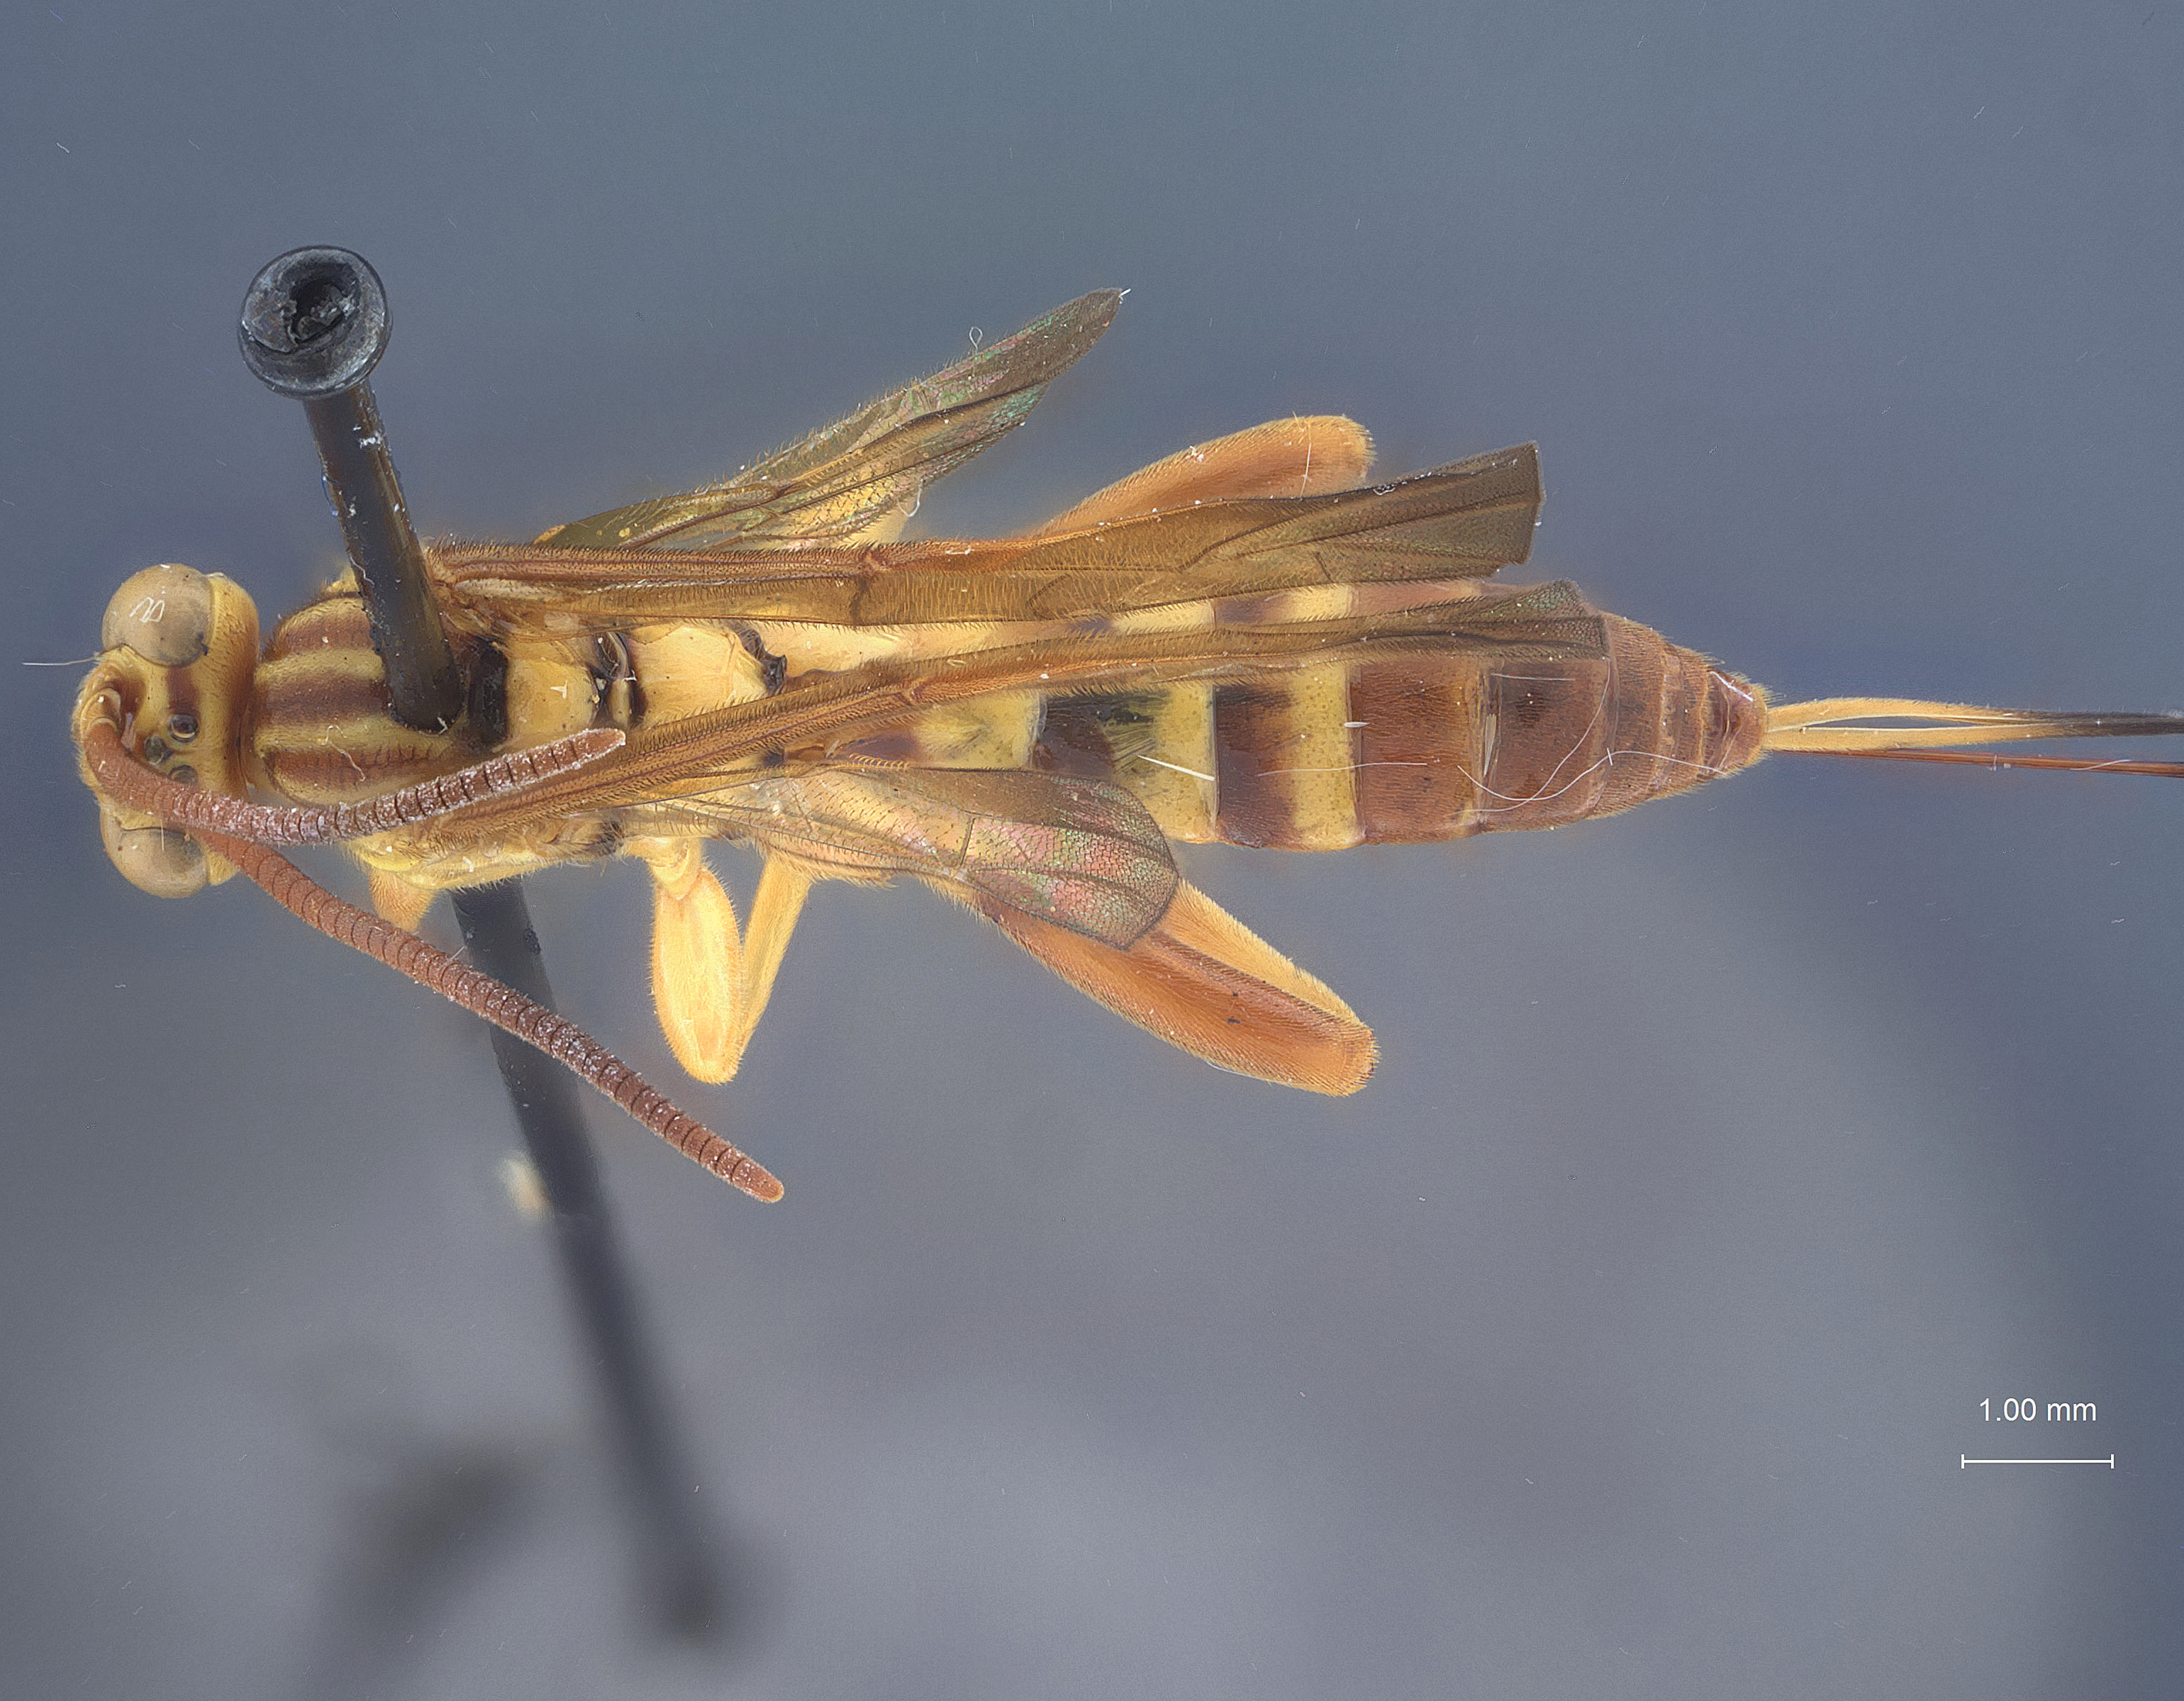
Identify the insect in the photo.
Theronia bicincta
